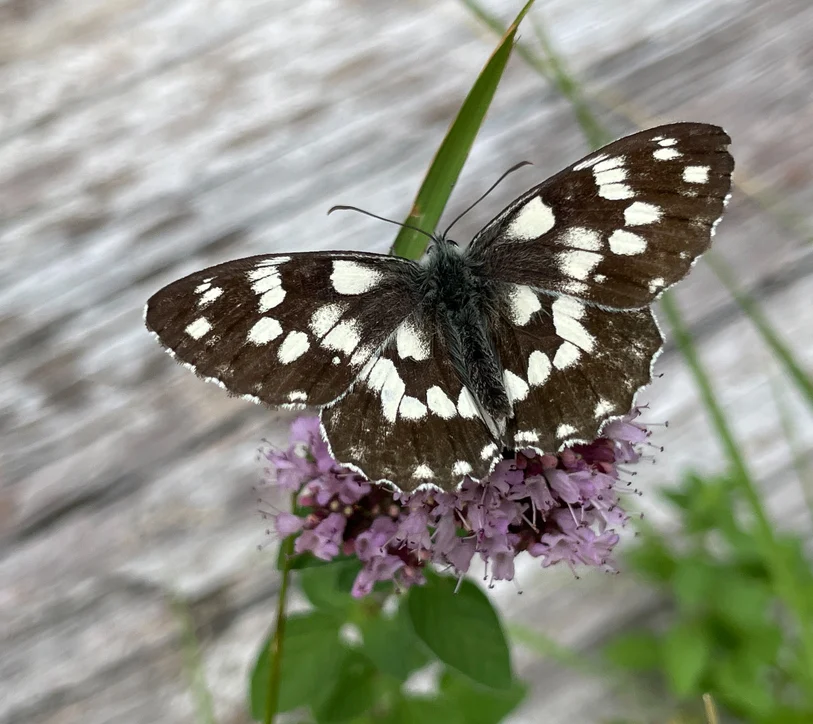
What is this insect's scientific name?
Melanargia galathea
